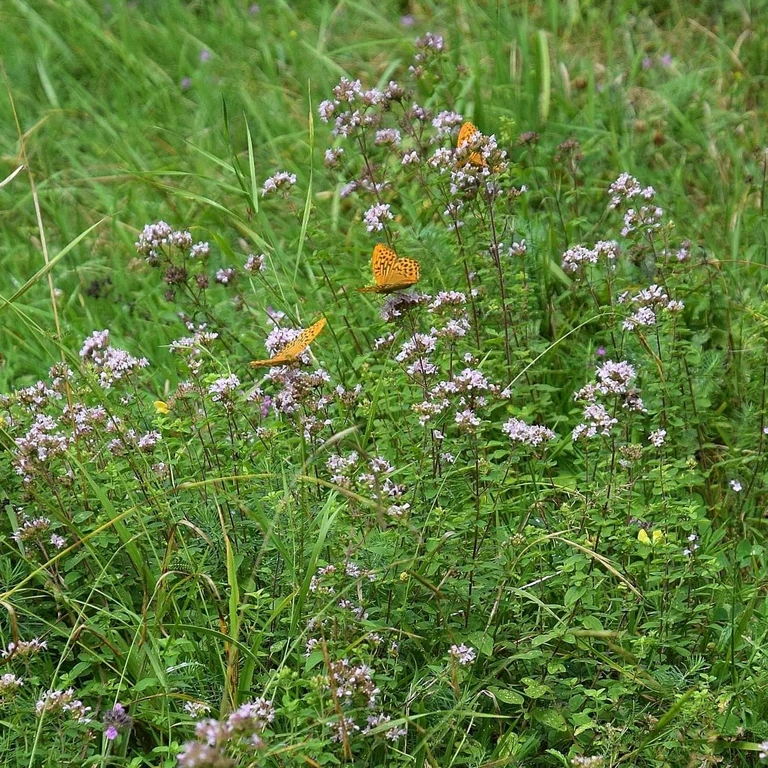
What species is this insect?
Argynnis paphia
